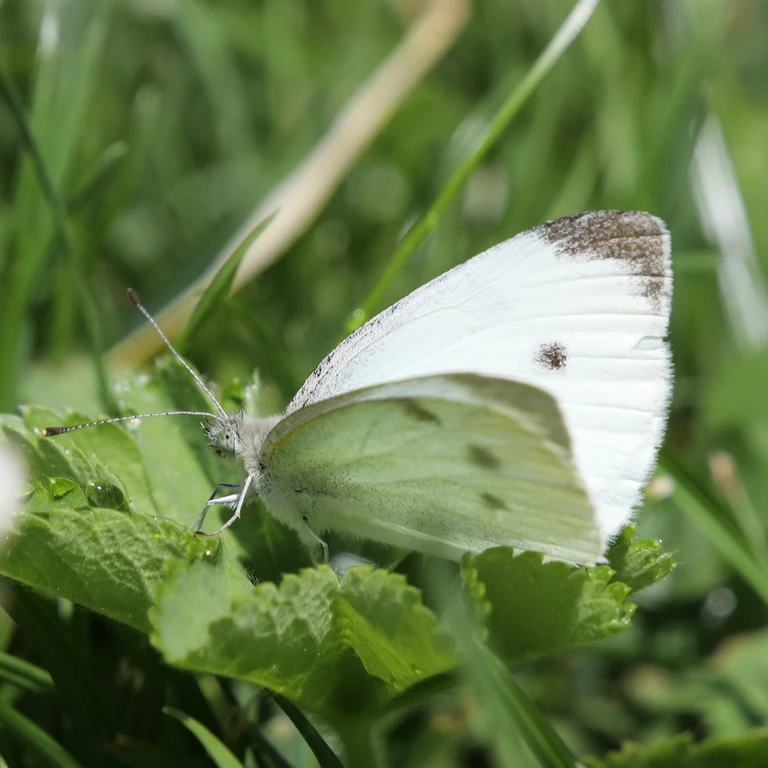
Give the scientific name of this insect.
Pieris rapae
